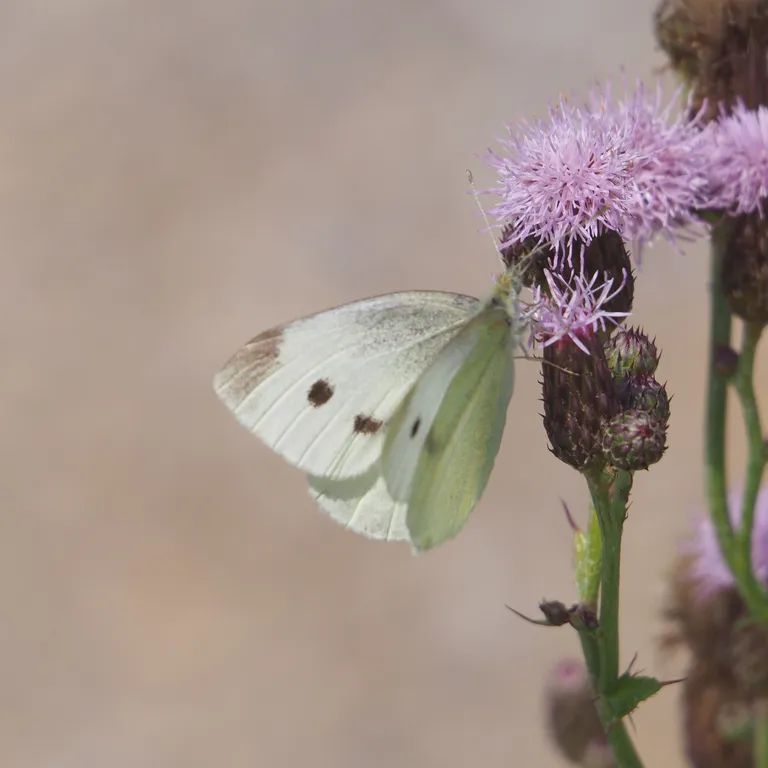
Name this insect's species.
Pieris rapae
